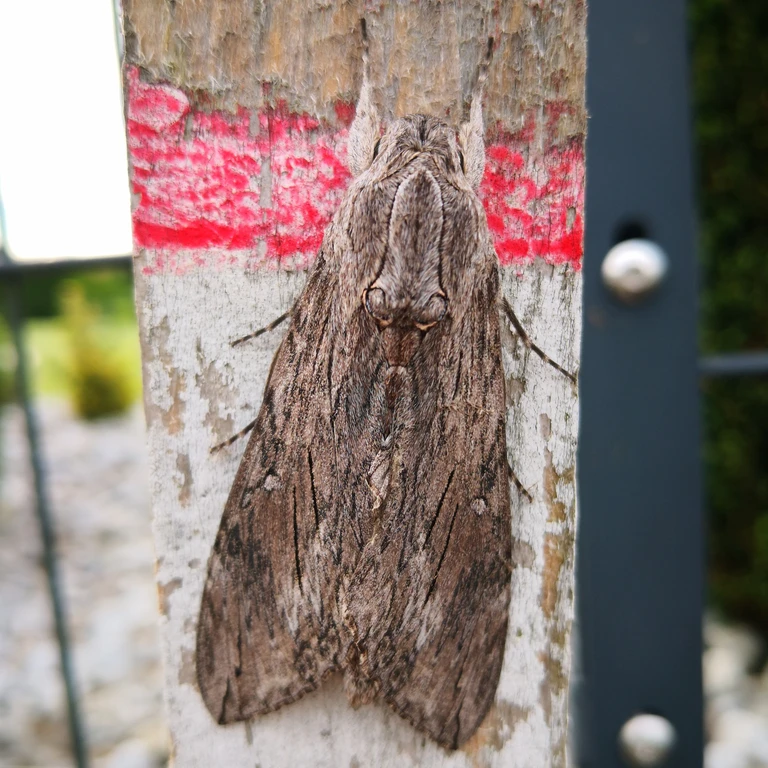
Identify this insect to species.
Agrius convolvuli
